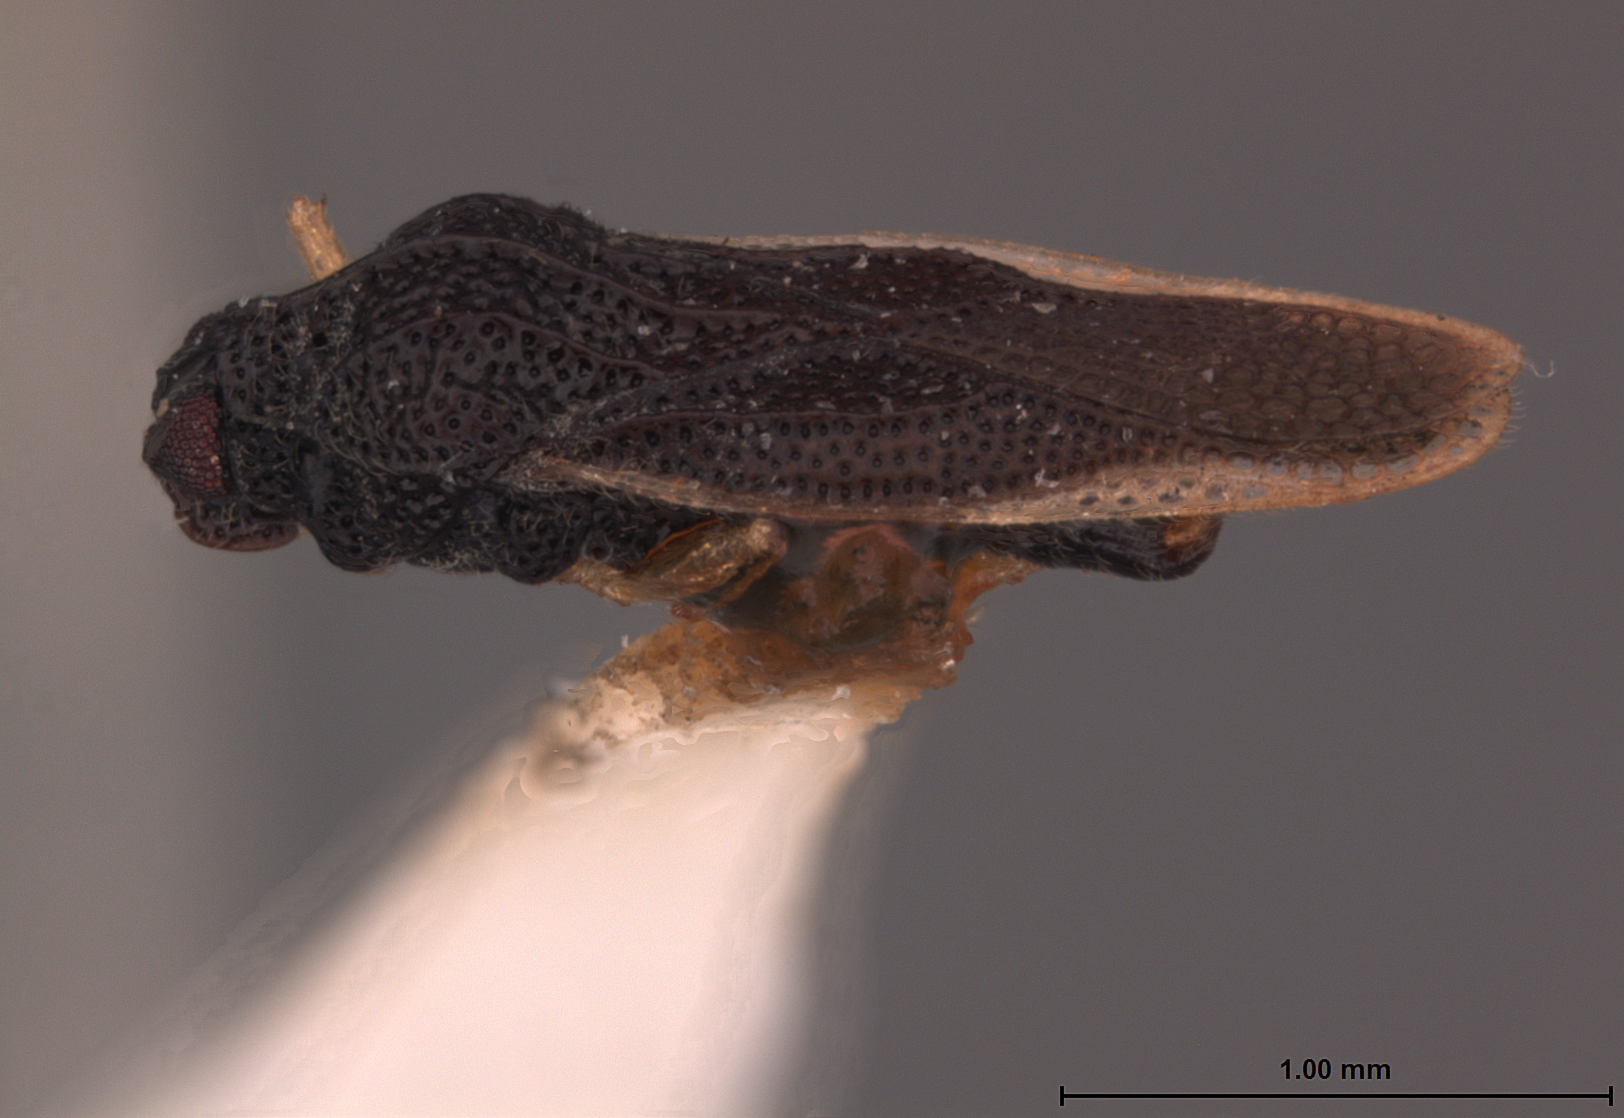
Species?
Amblystira marginata
